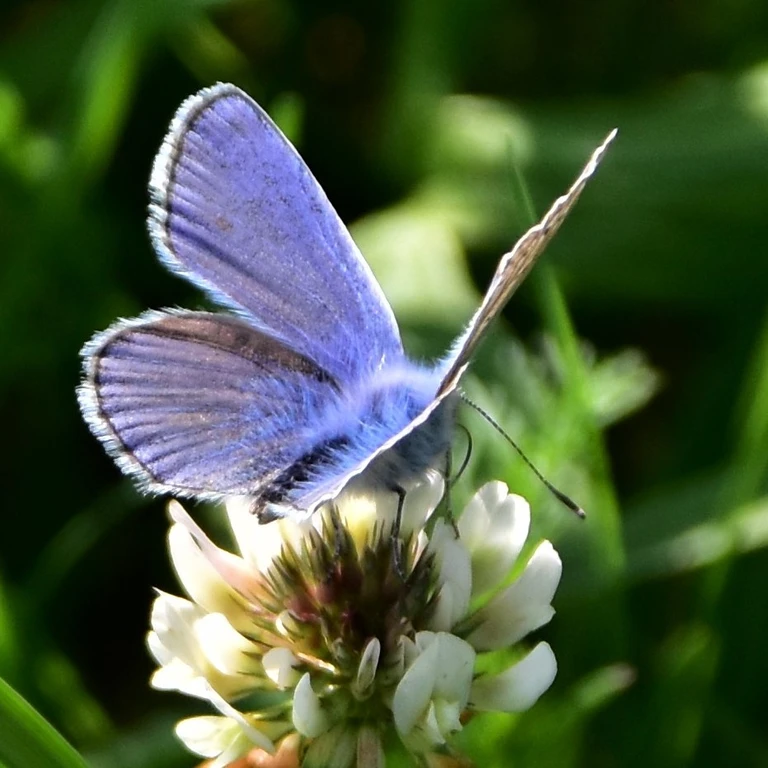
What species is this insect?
Polyommatus icarus
